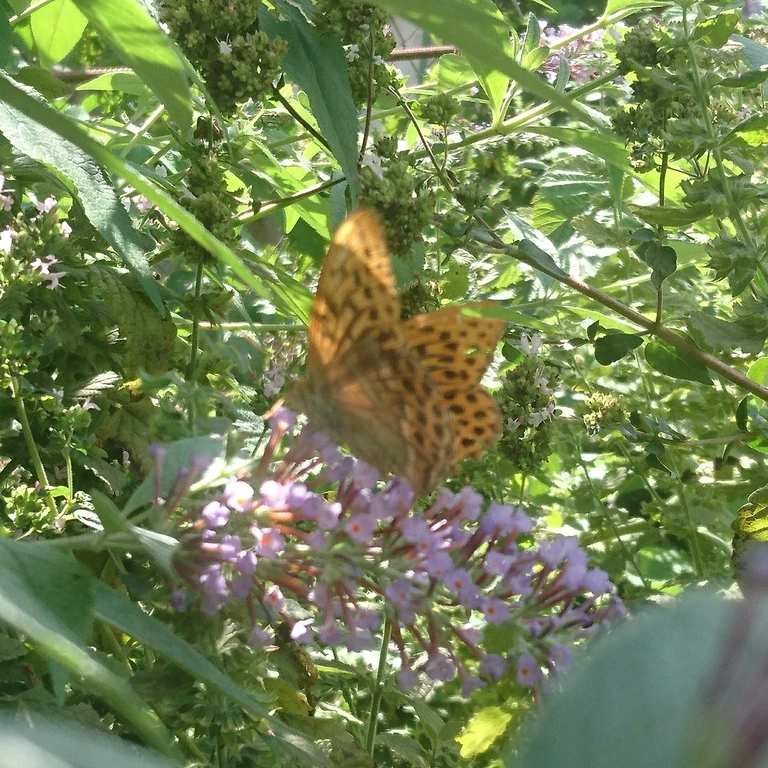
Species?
Argynnis paphia
